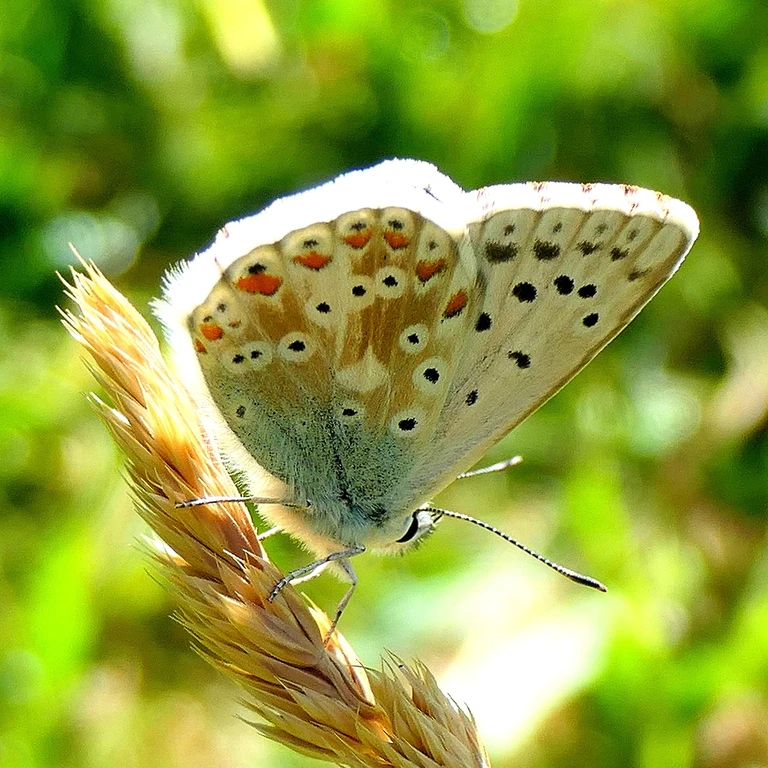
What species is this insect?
Lysandra coridon
